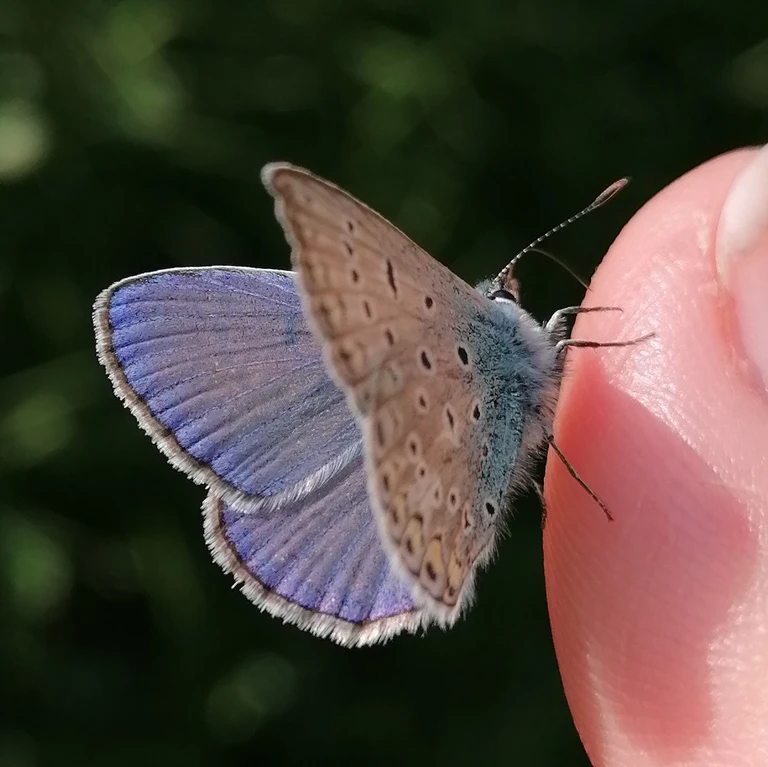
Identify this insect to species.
Polyommatus icarus
